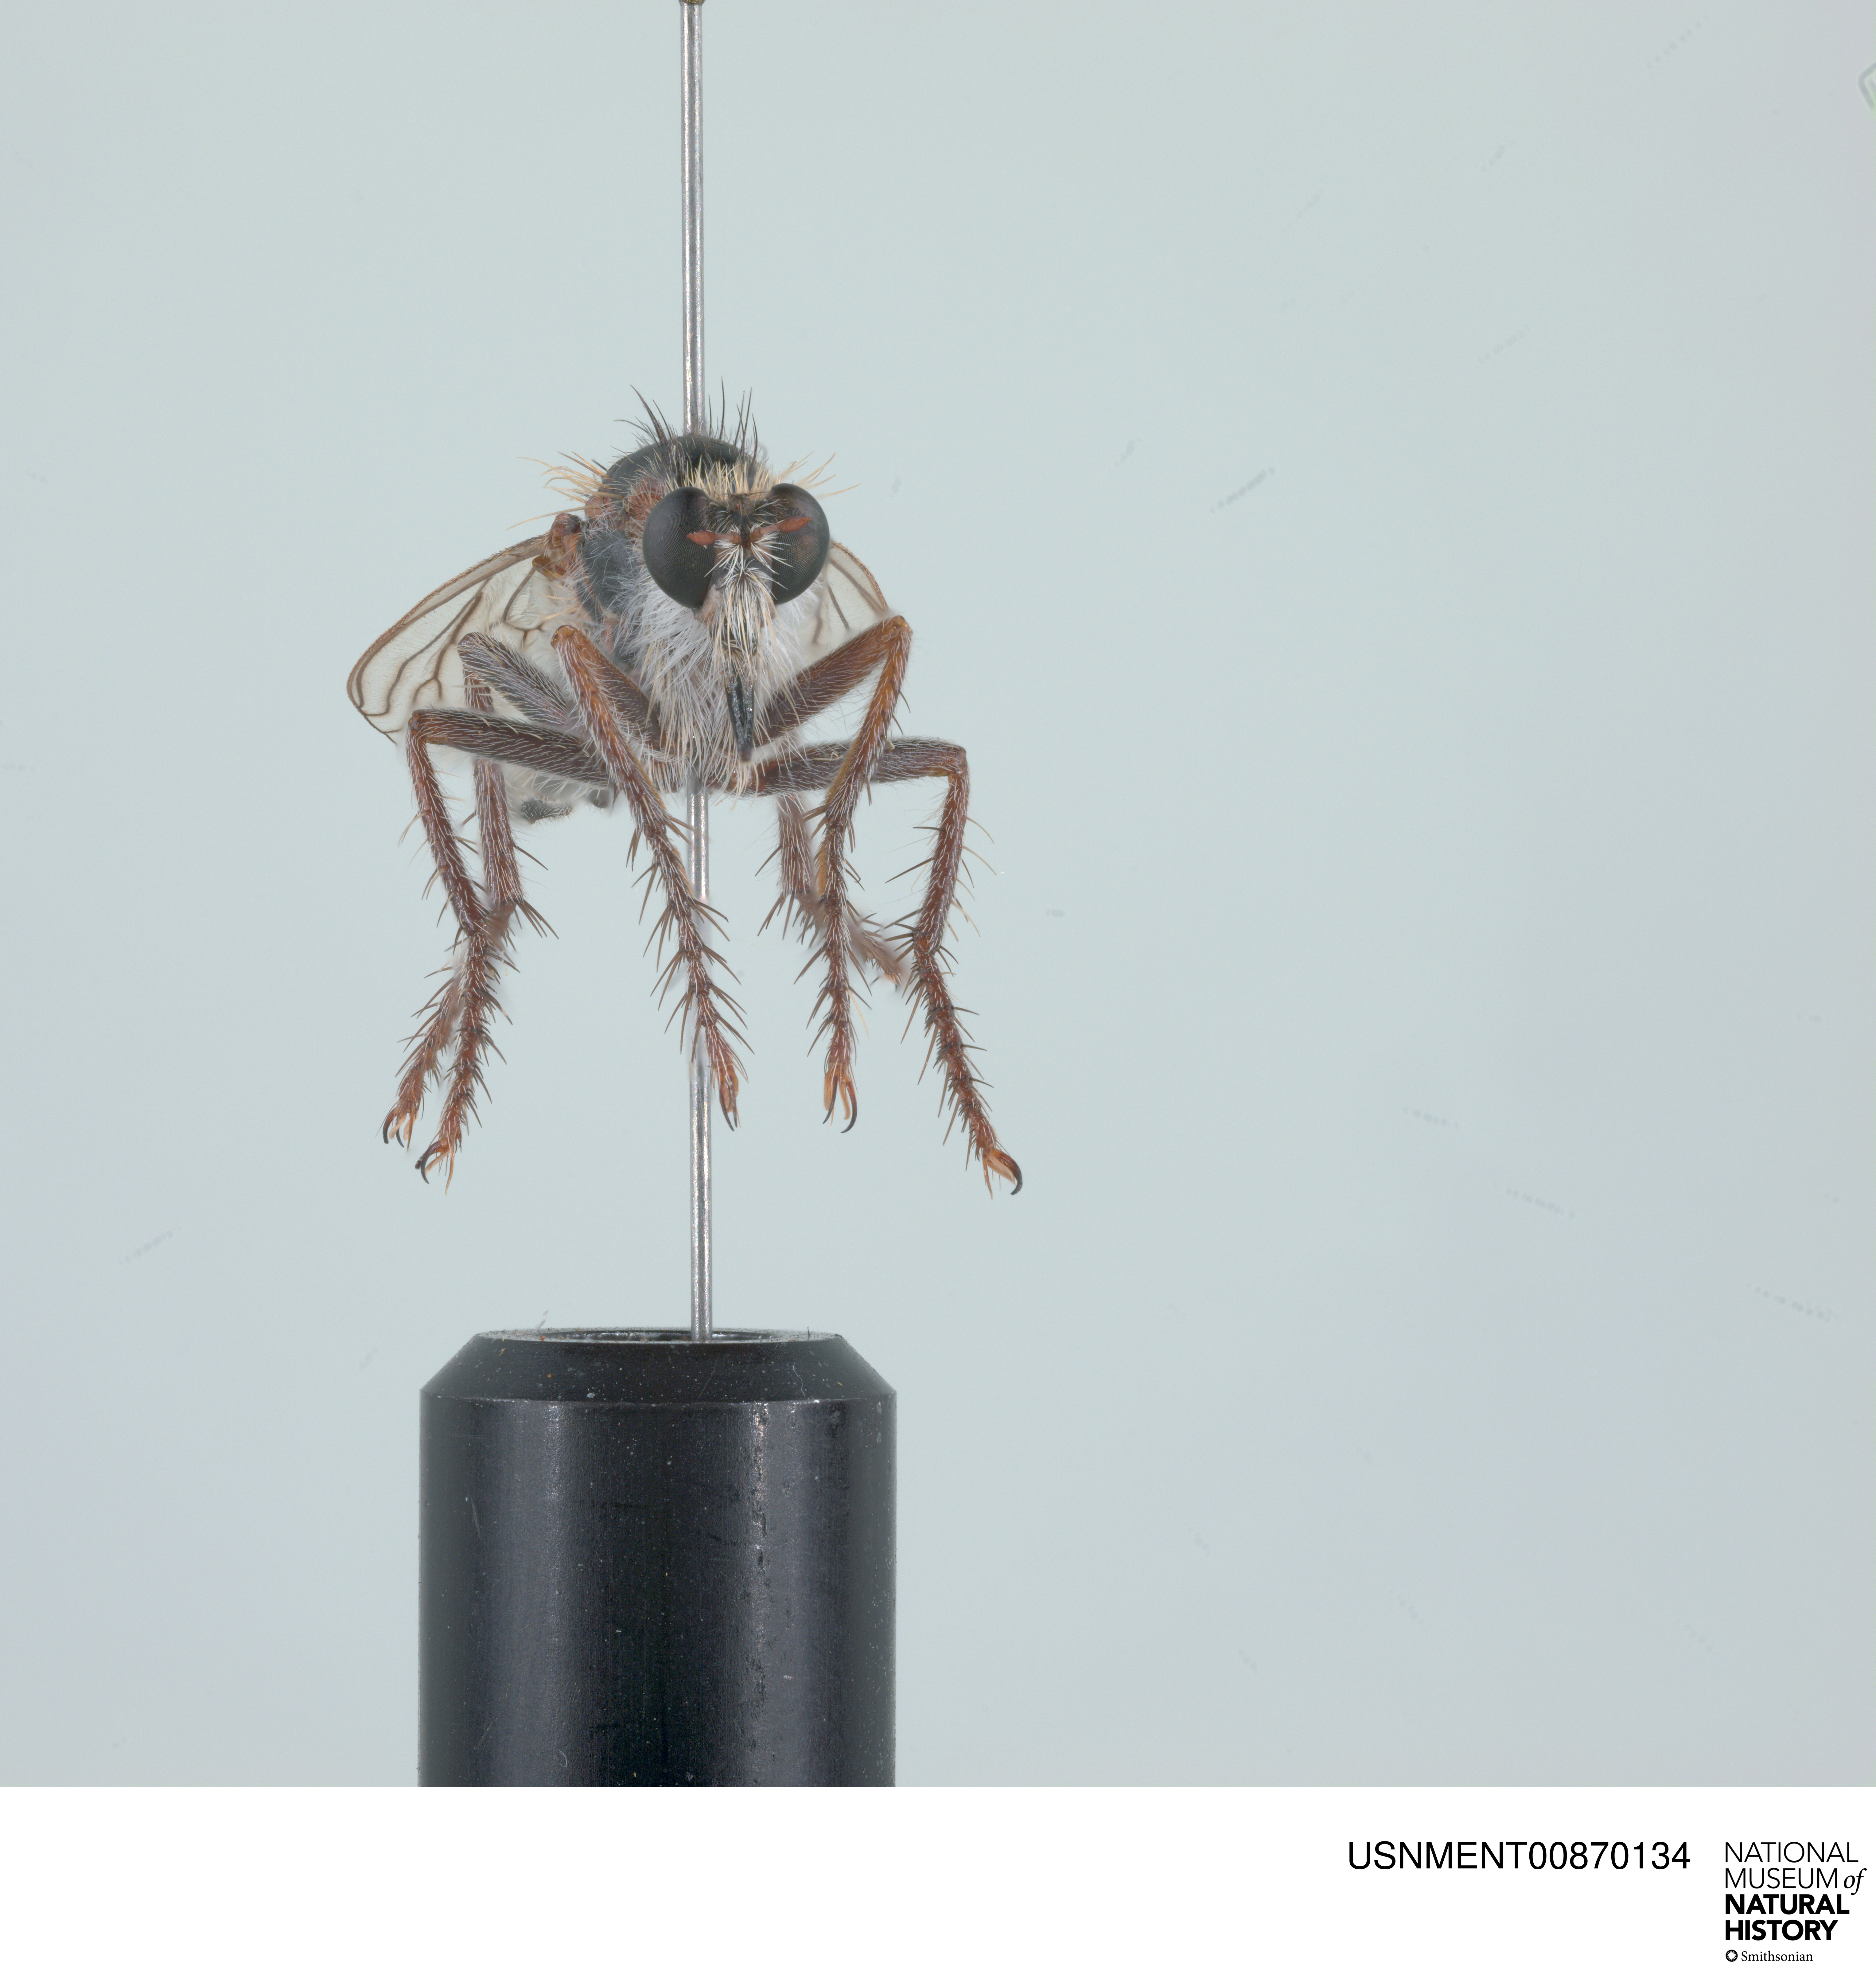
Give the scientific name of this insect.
Daspletis vespertilio
